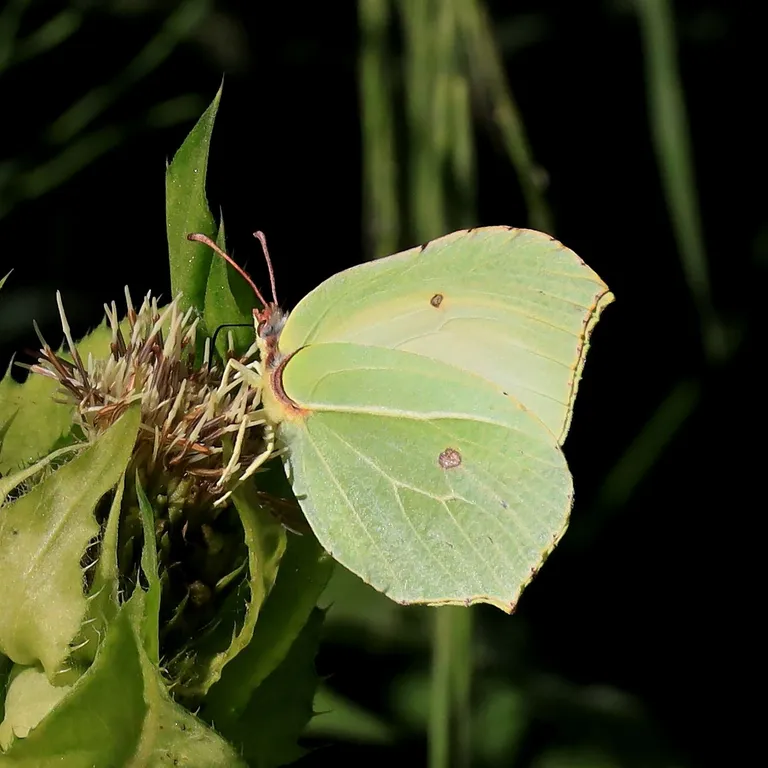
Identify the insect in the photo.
Gonepteryx rhamni
